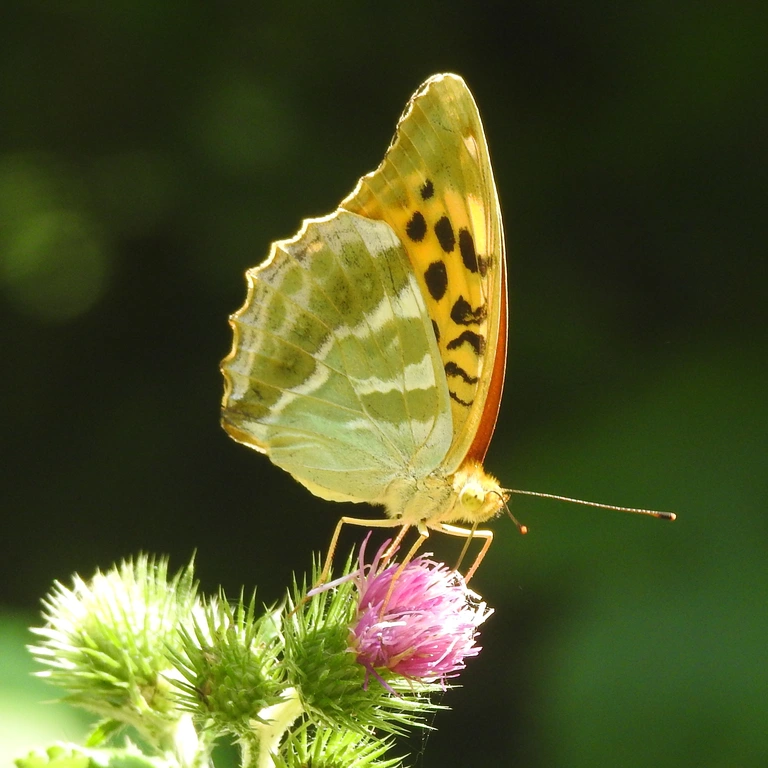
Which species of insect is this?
Argynnis paphia
